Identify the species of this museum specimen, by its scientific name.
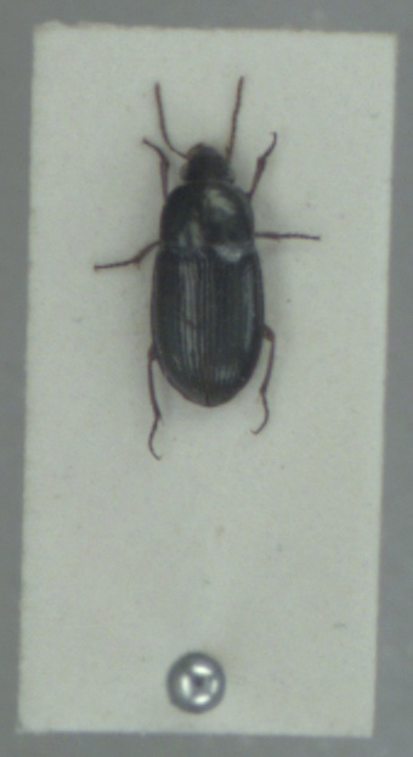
Amara lucida
